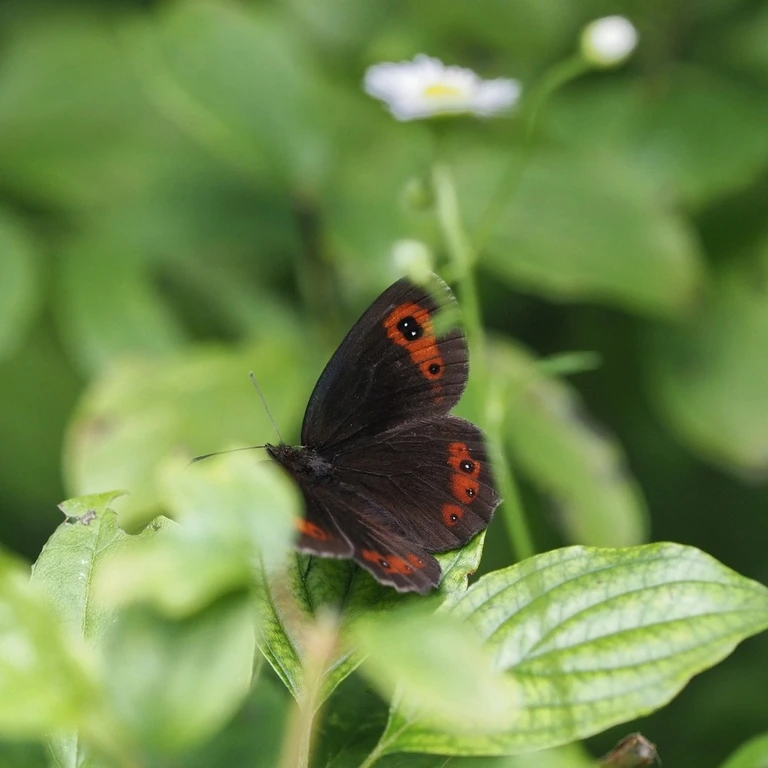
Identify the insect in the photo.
Erebia aethiops
